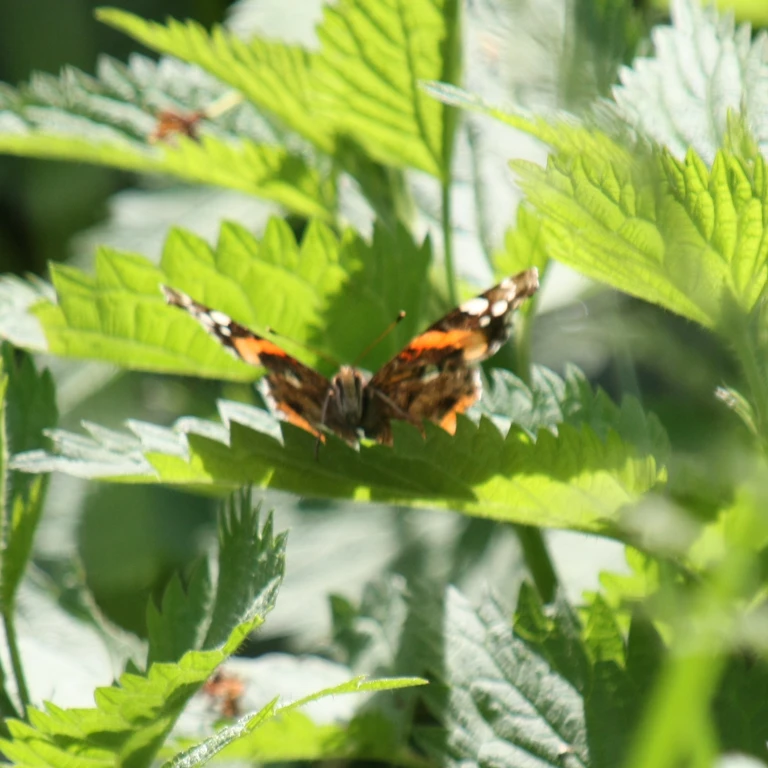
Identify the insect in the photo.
Vanessa atalanta
